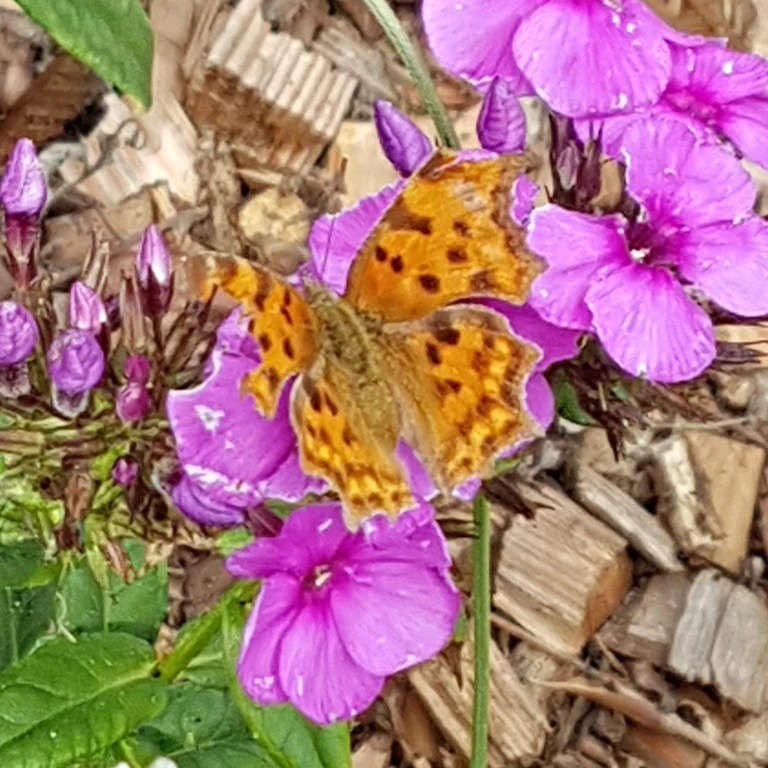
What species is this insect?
Polygonia c-album
